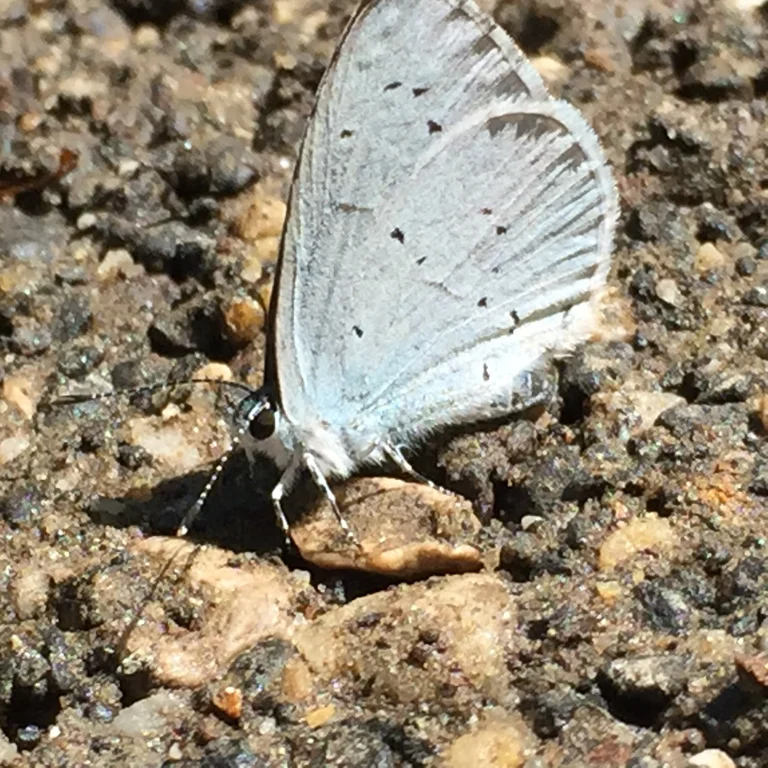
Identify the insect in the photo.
Celastrina argiolus
